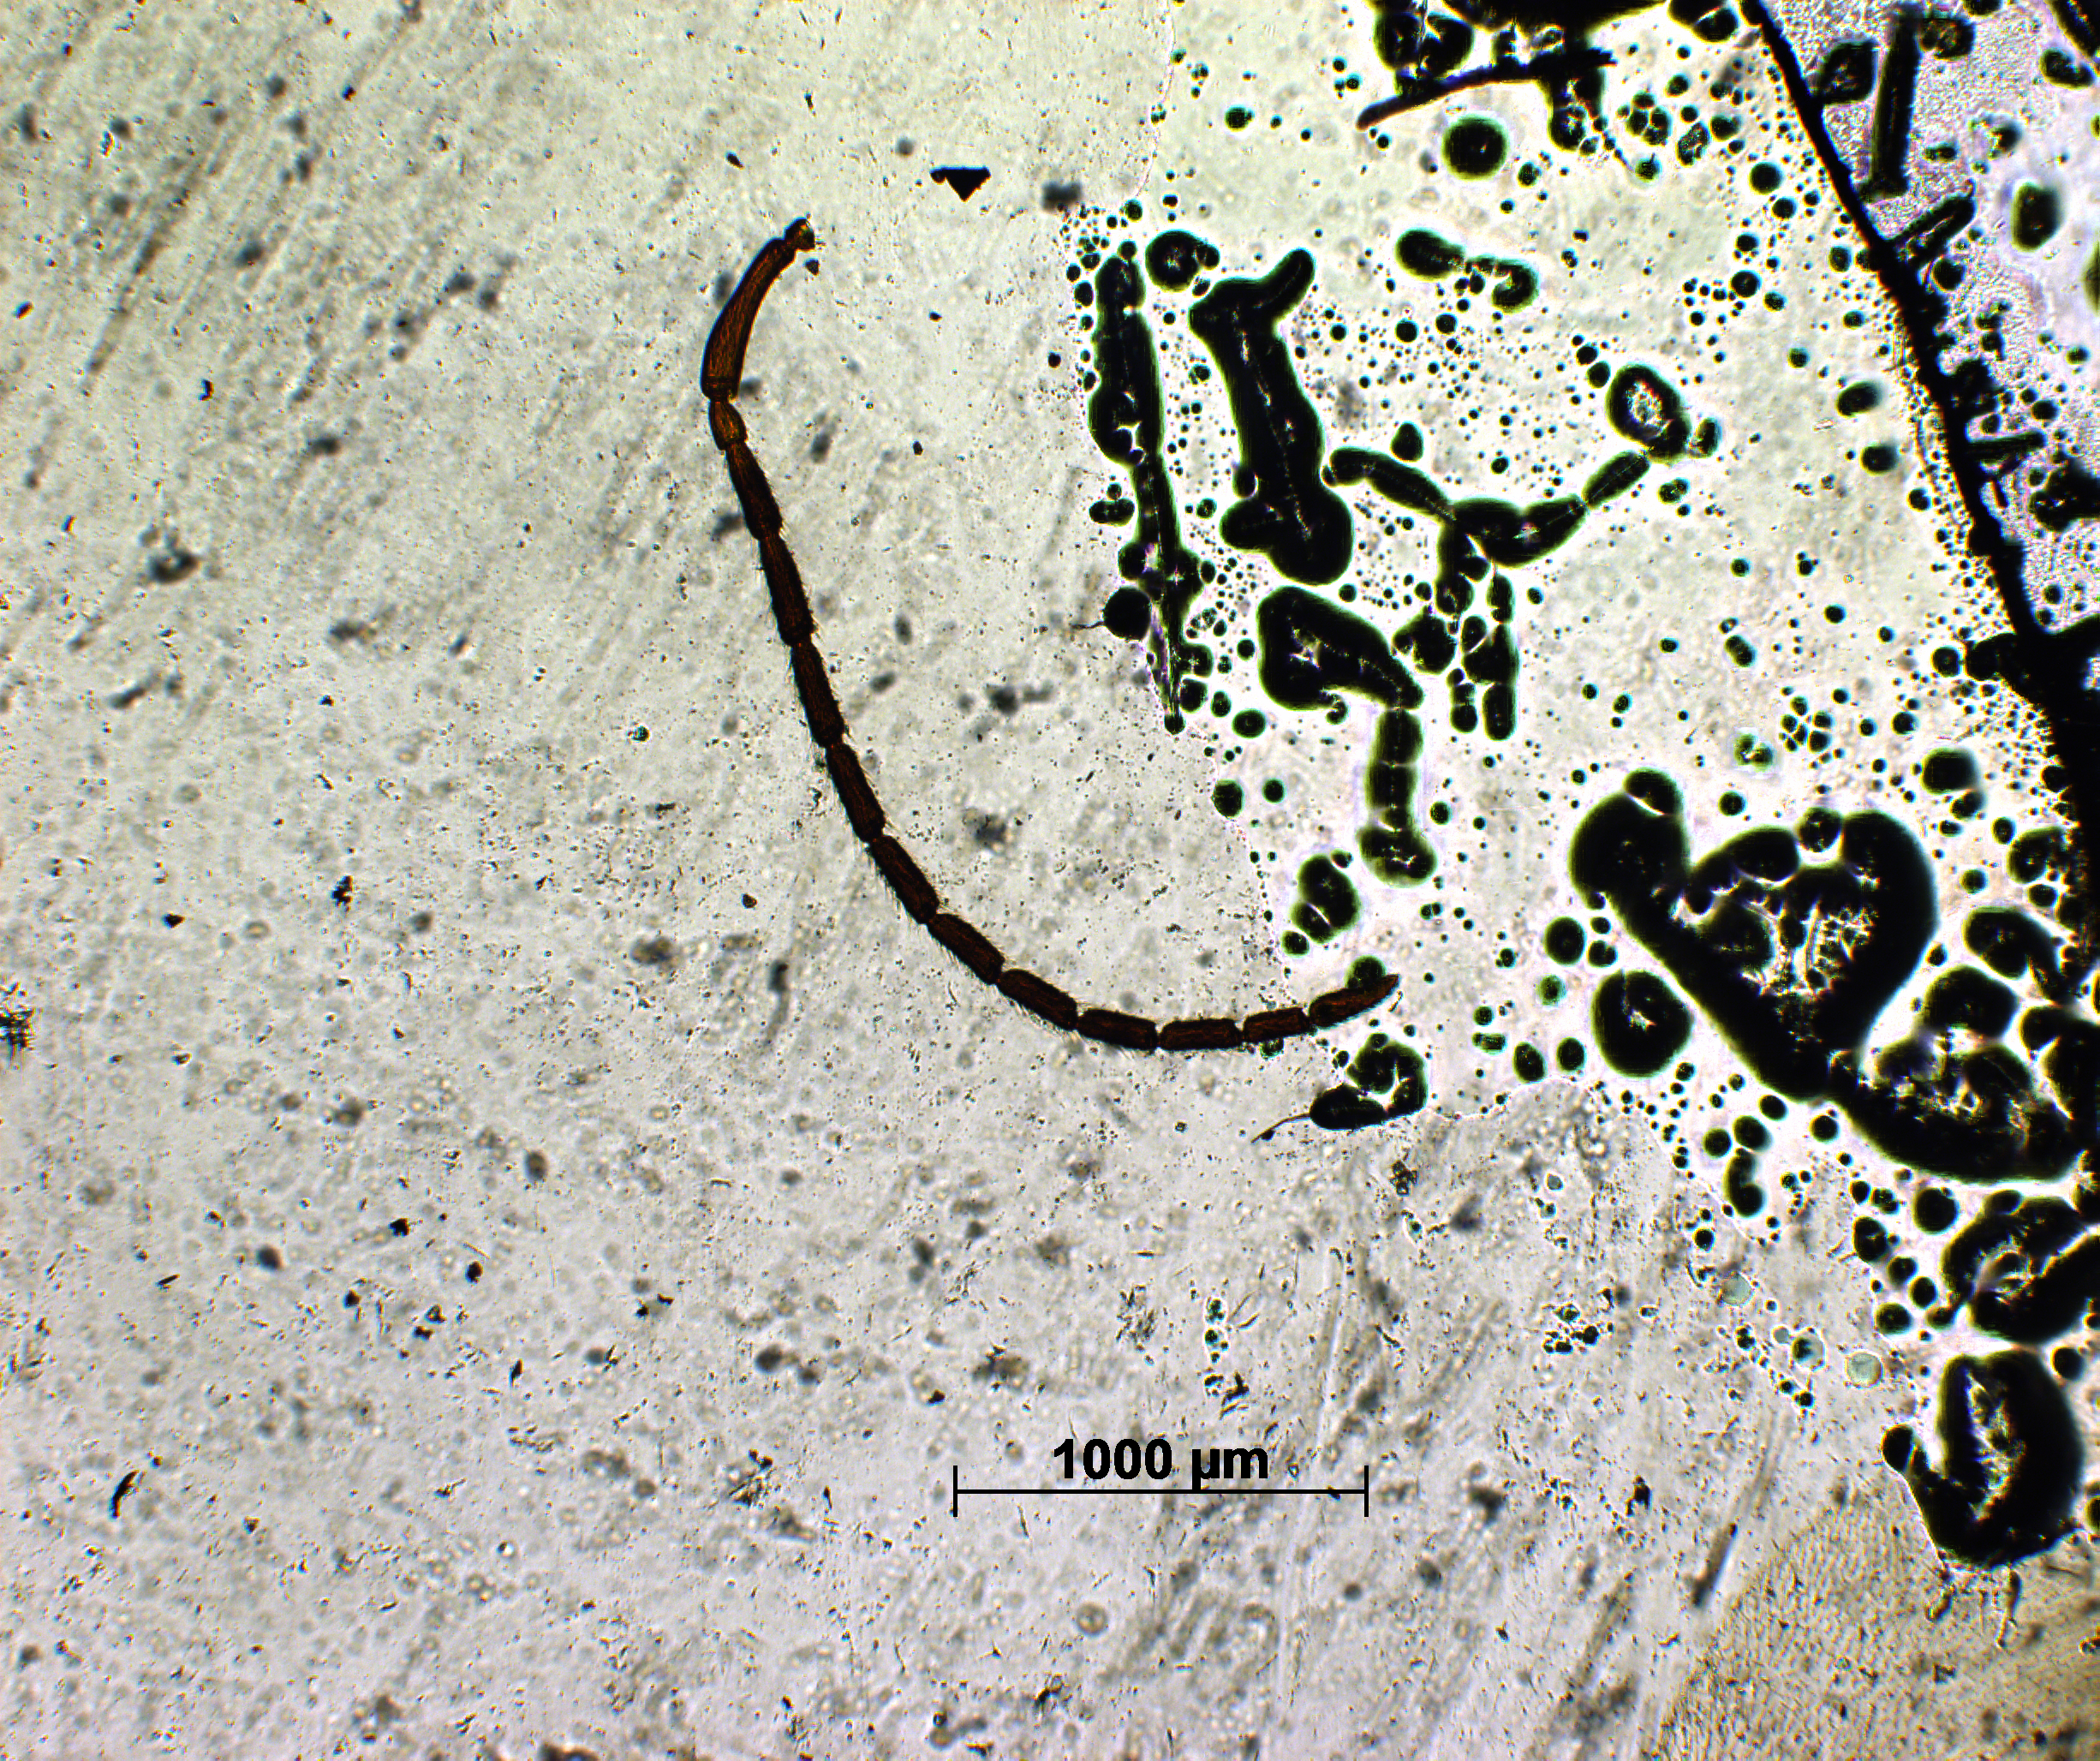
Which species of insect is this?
Paramesius nilamburensis
